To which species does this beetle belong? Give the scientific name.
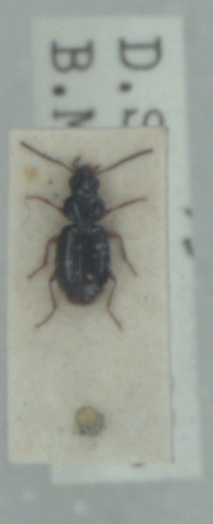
Bembidion mannerheimii
